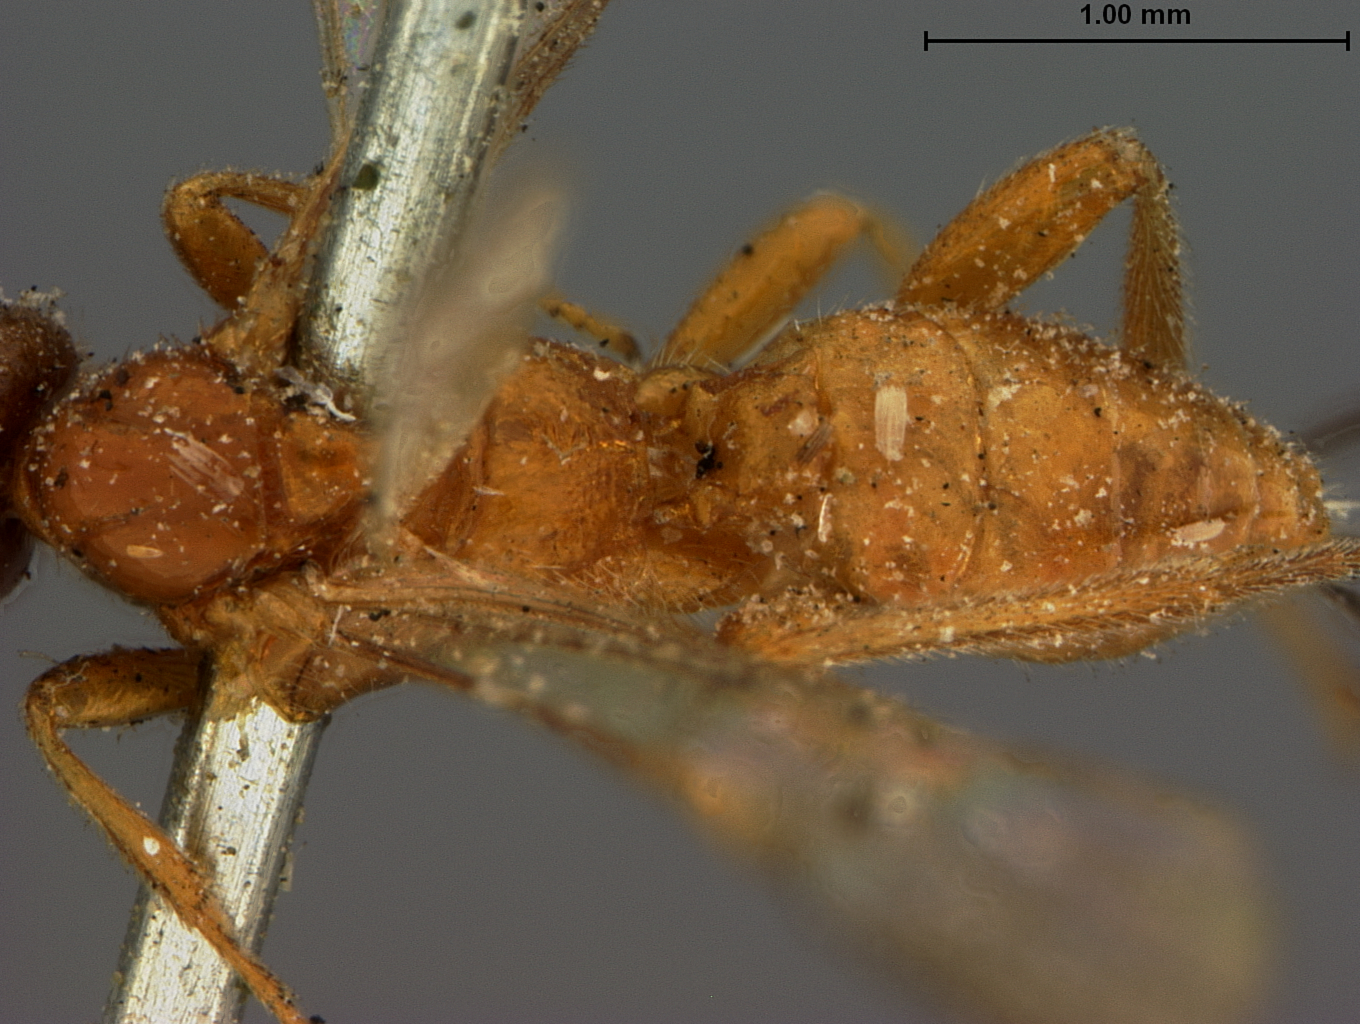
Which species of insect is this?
Bracon analcidis
